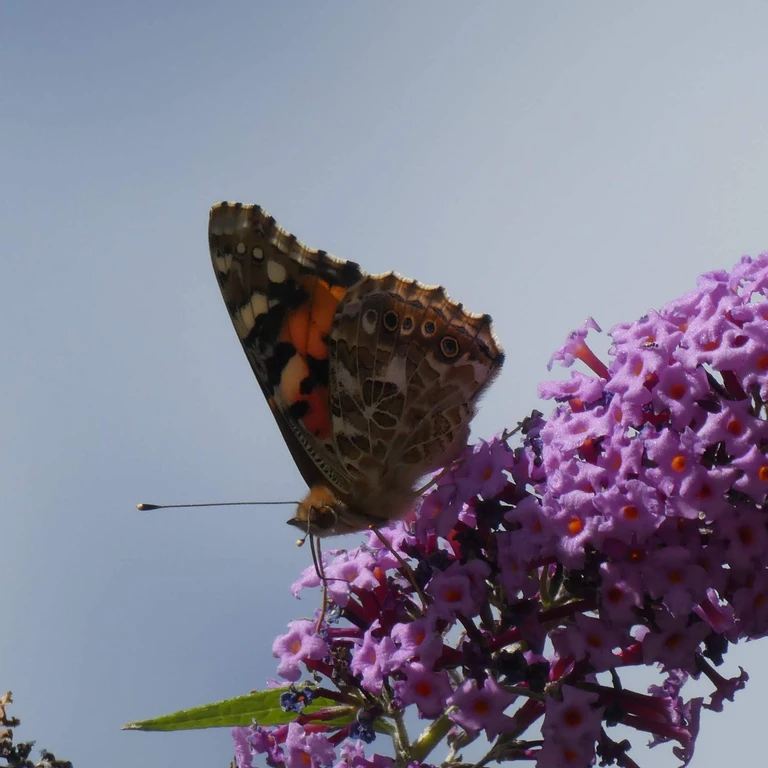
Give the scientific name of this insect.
Vanessa cardui
